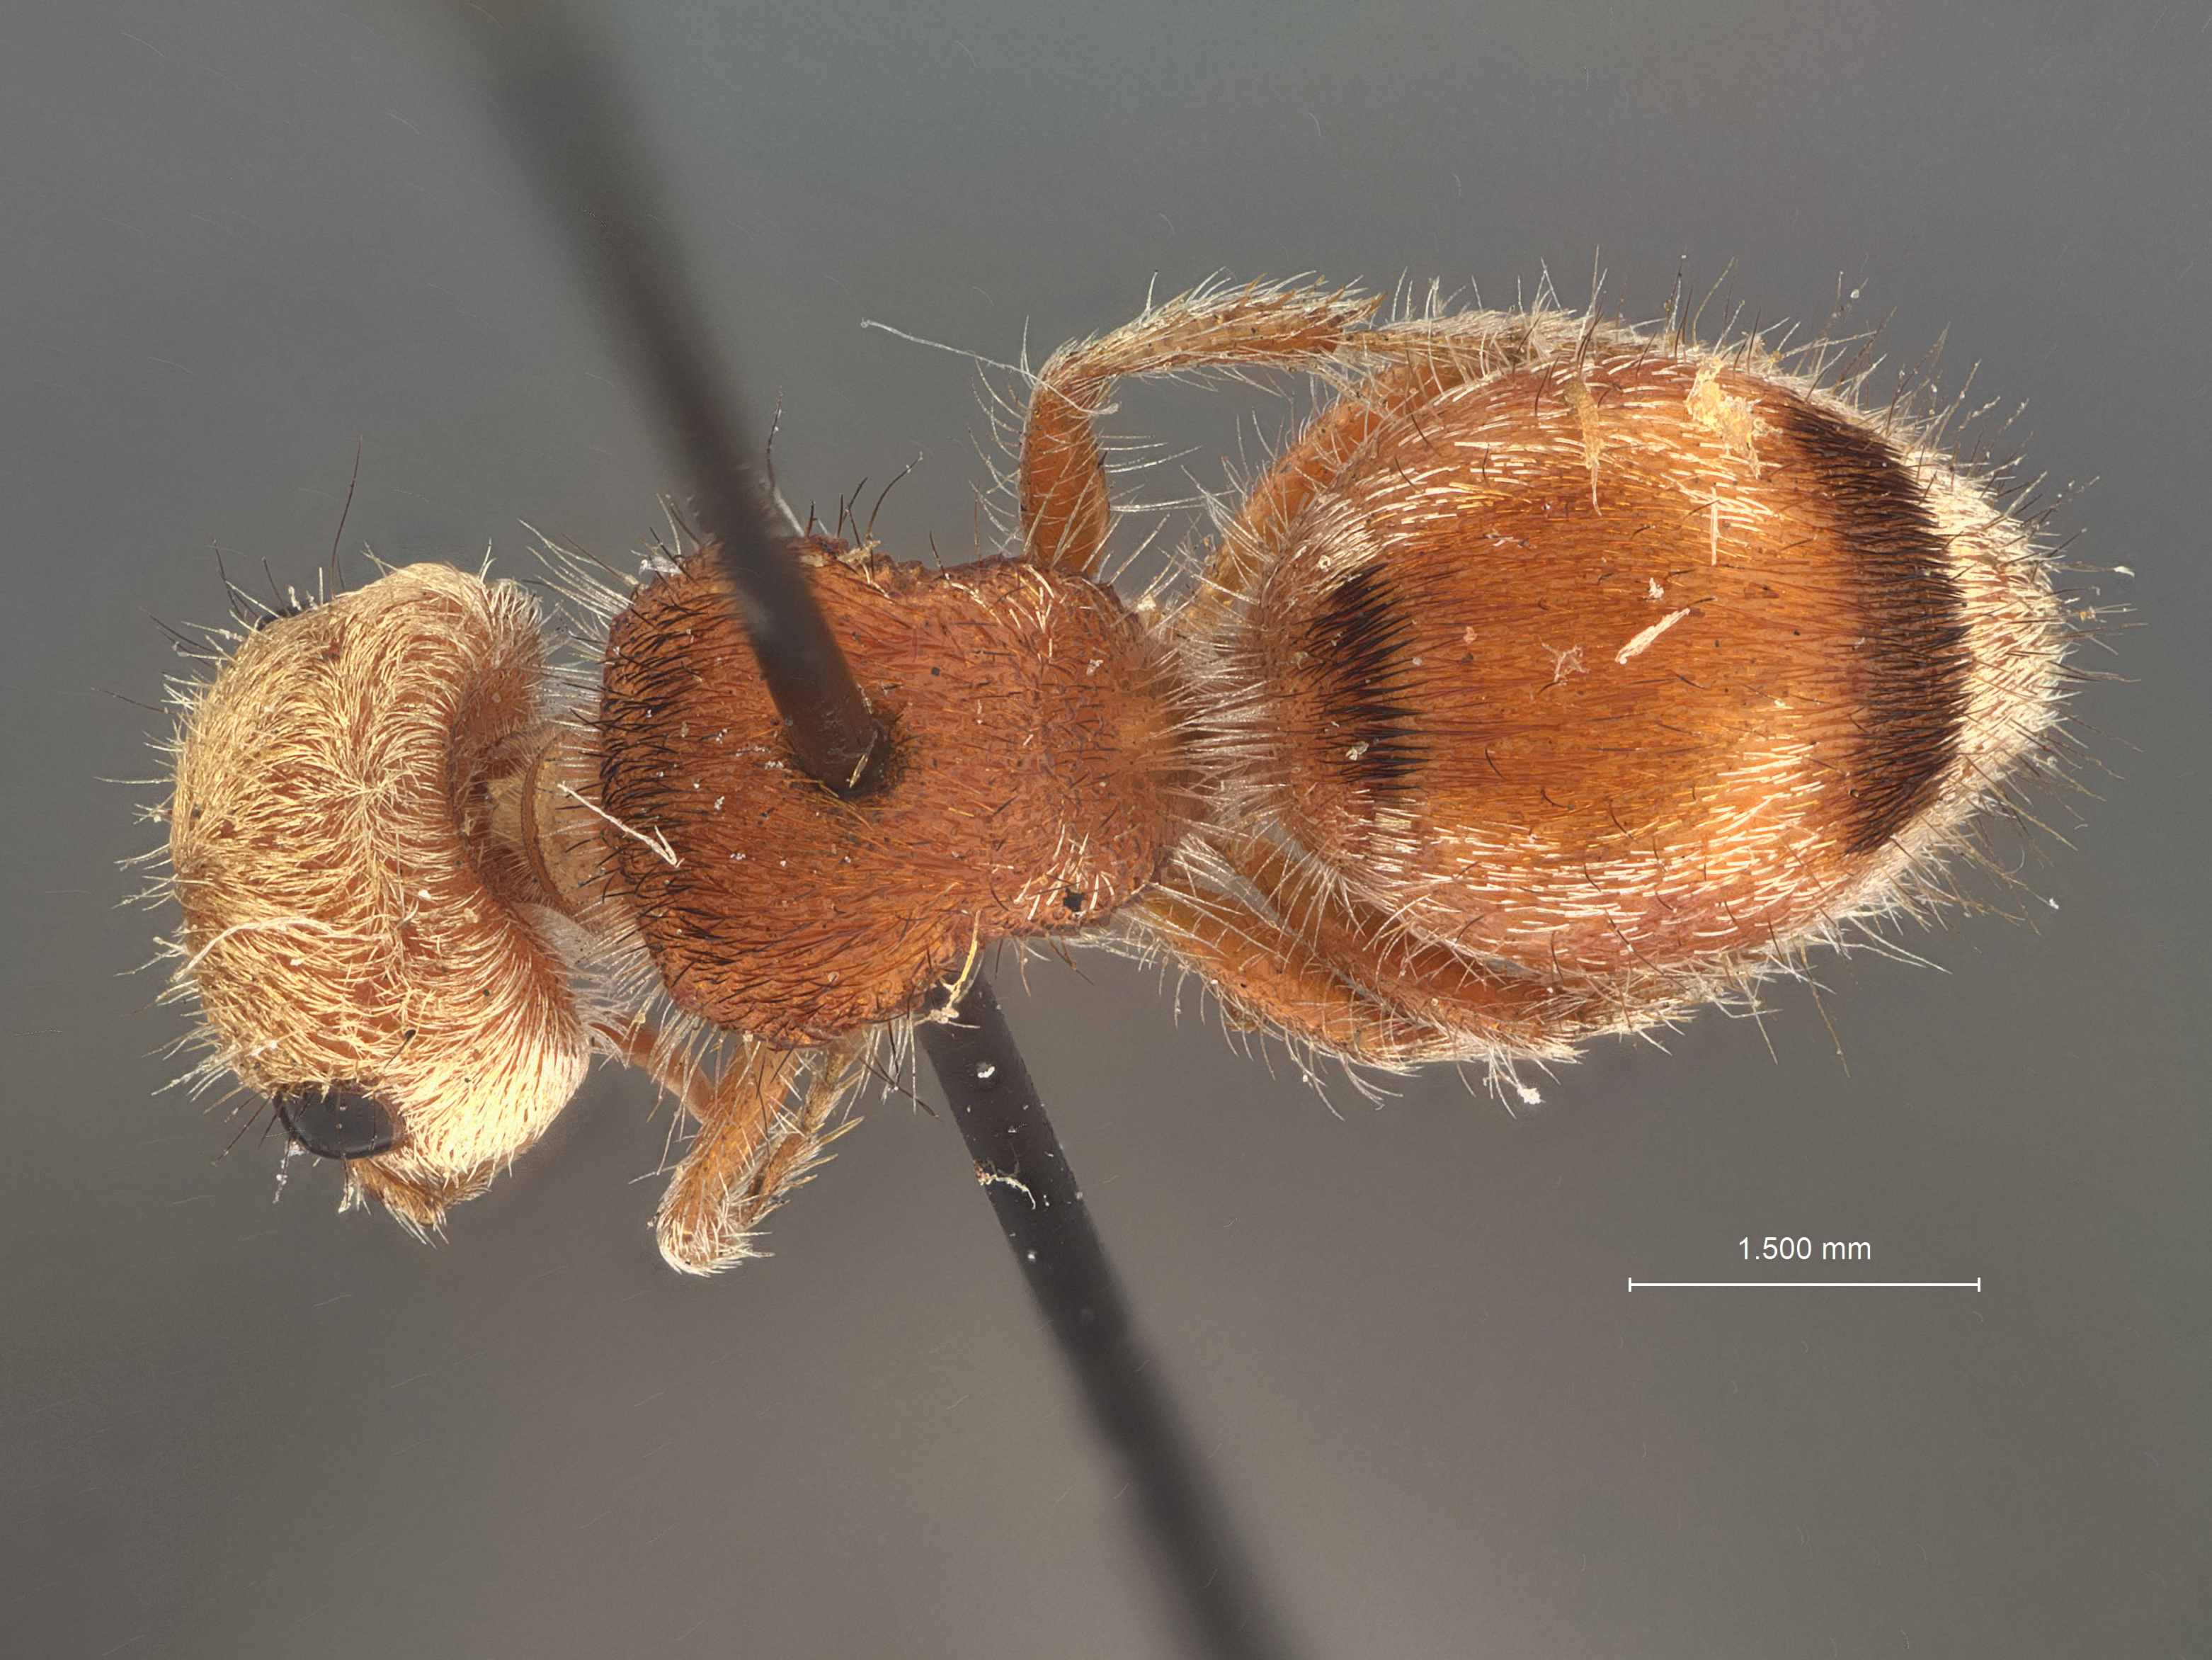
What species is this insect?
Nomiaephagus acuum
